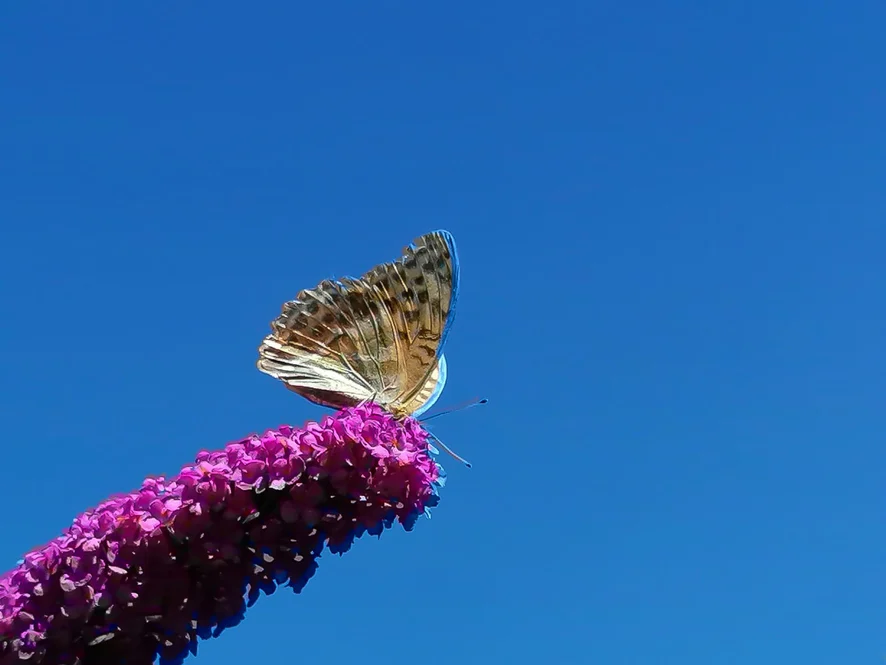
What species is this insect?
Argynnis paphia
